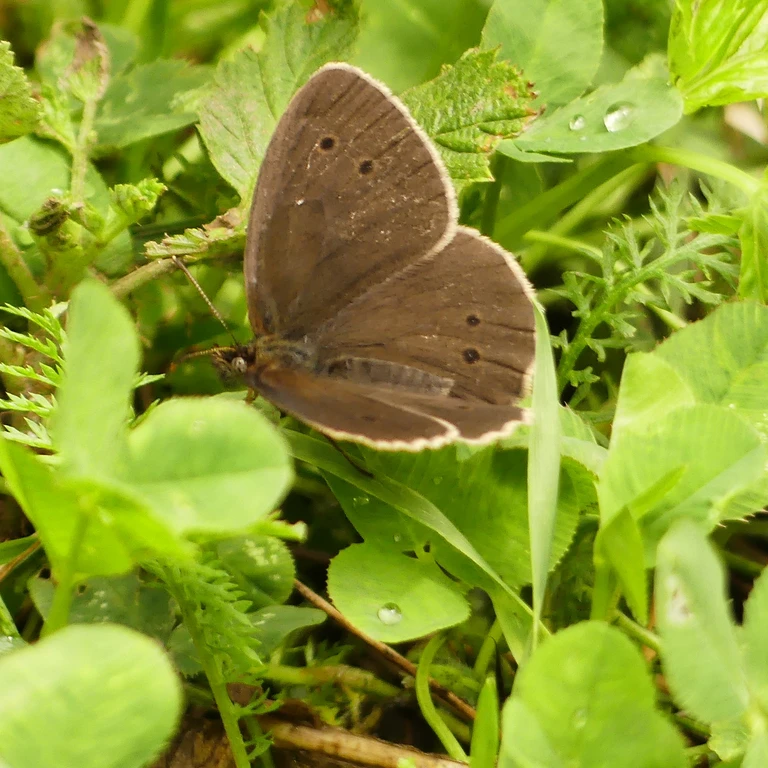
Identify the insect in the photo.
Aphantopus hyperantus
